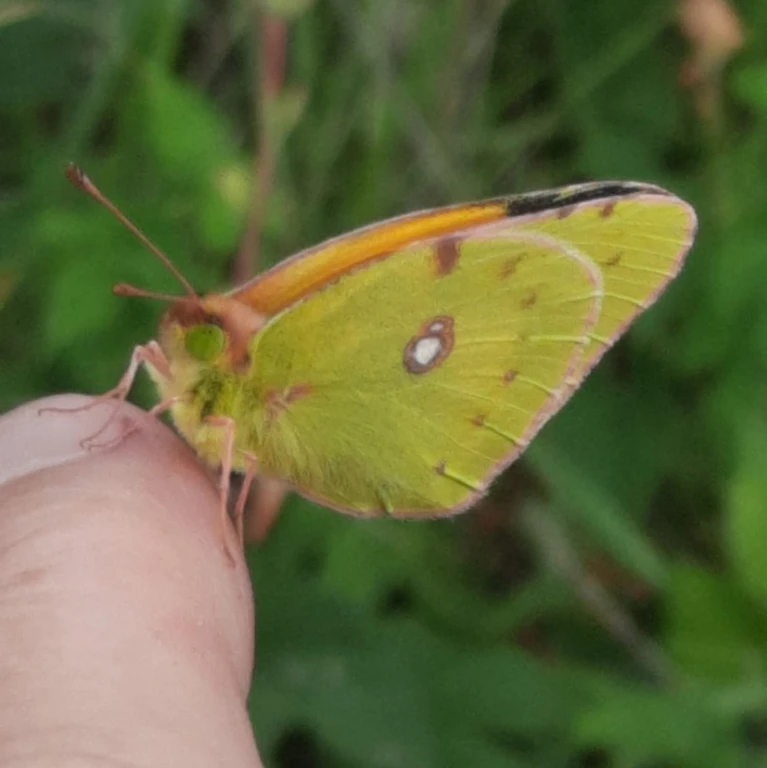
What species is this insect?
Colias croceus
